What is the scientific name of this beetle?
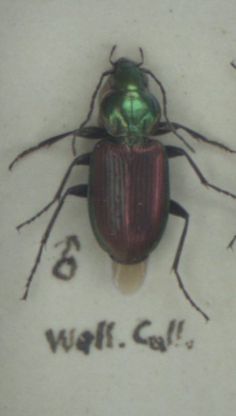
Agonum sexpunctatum
